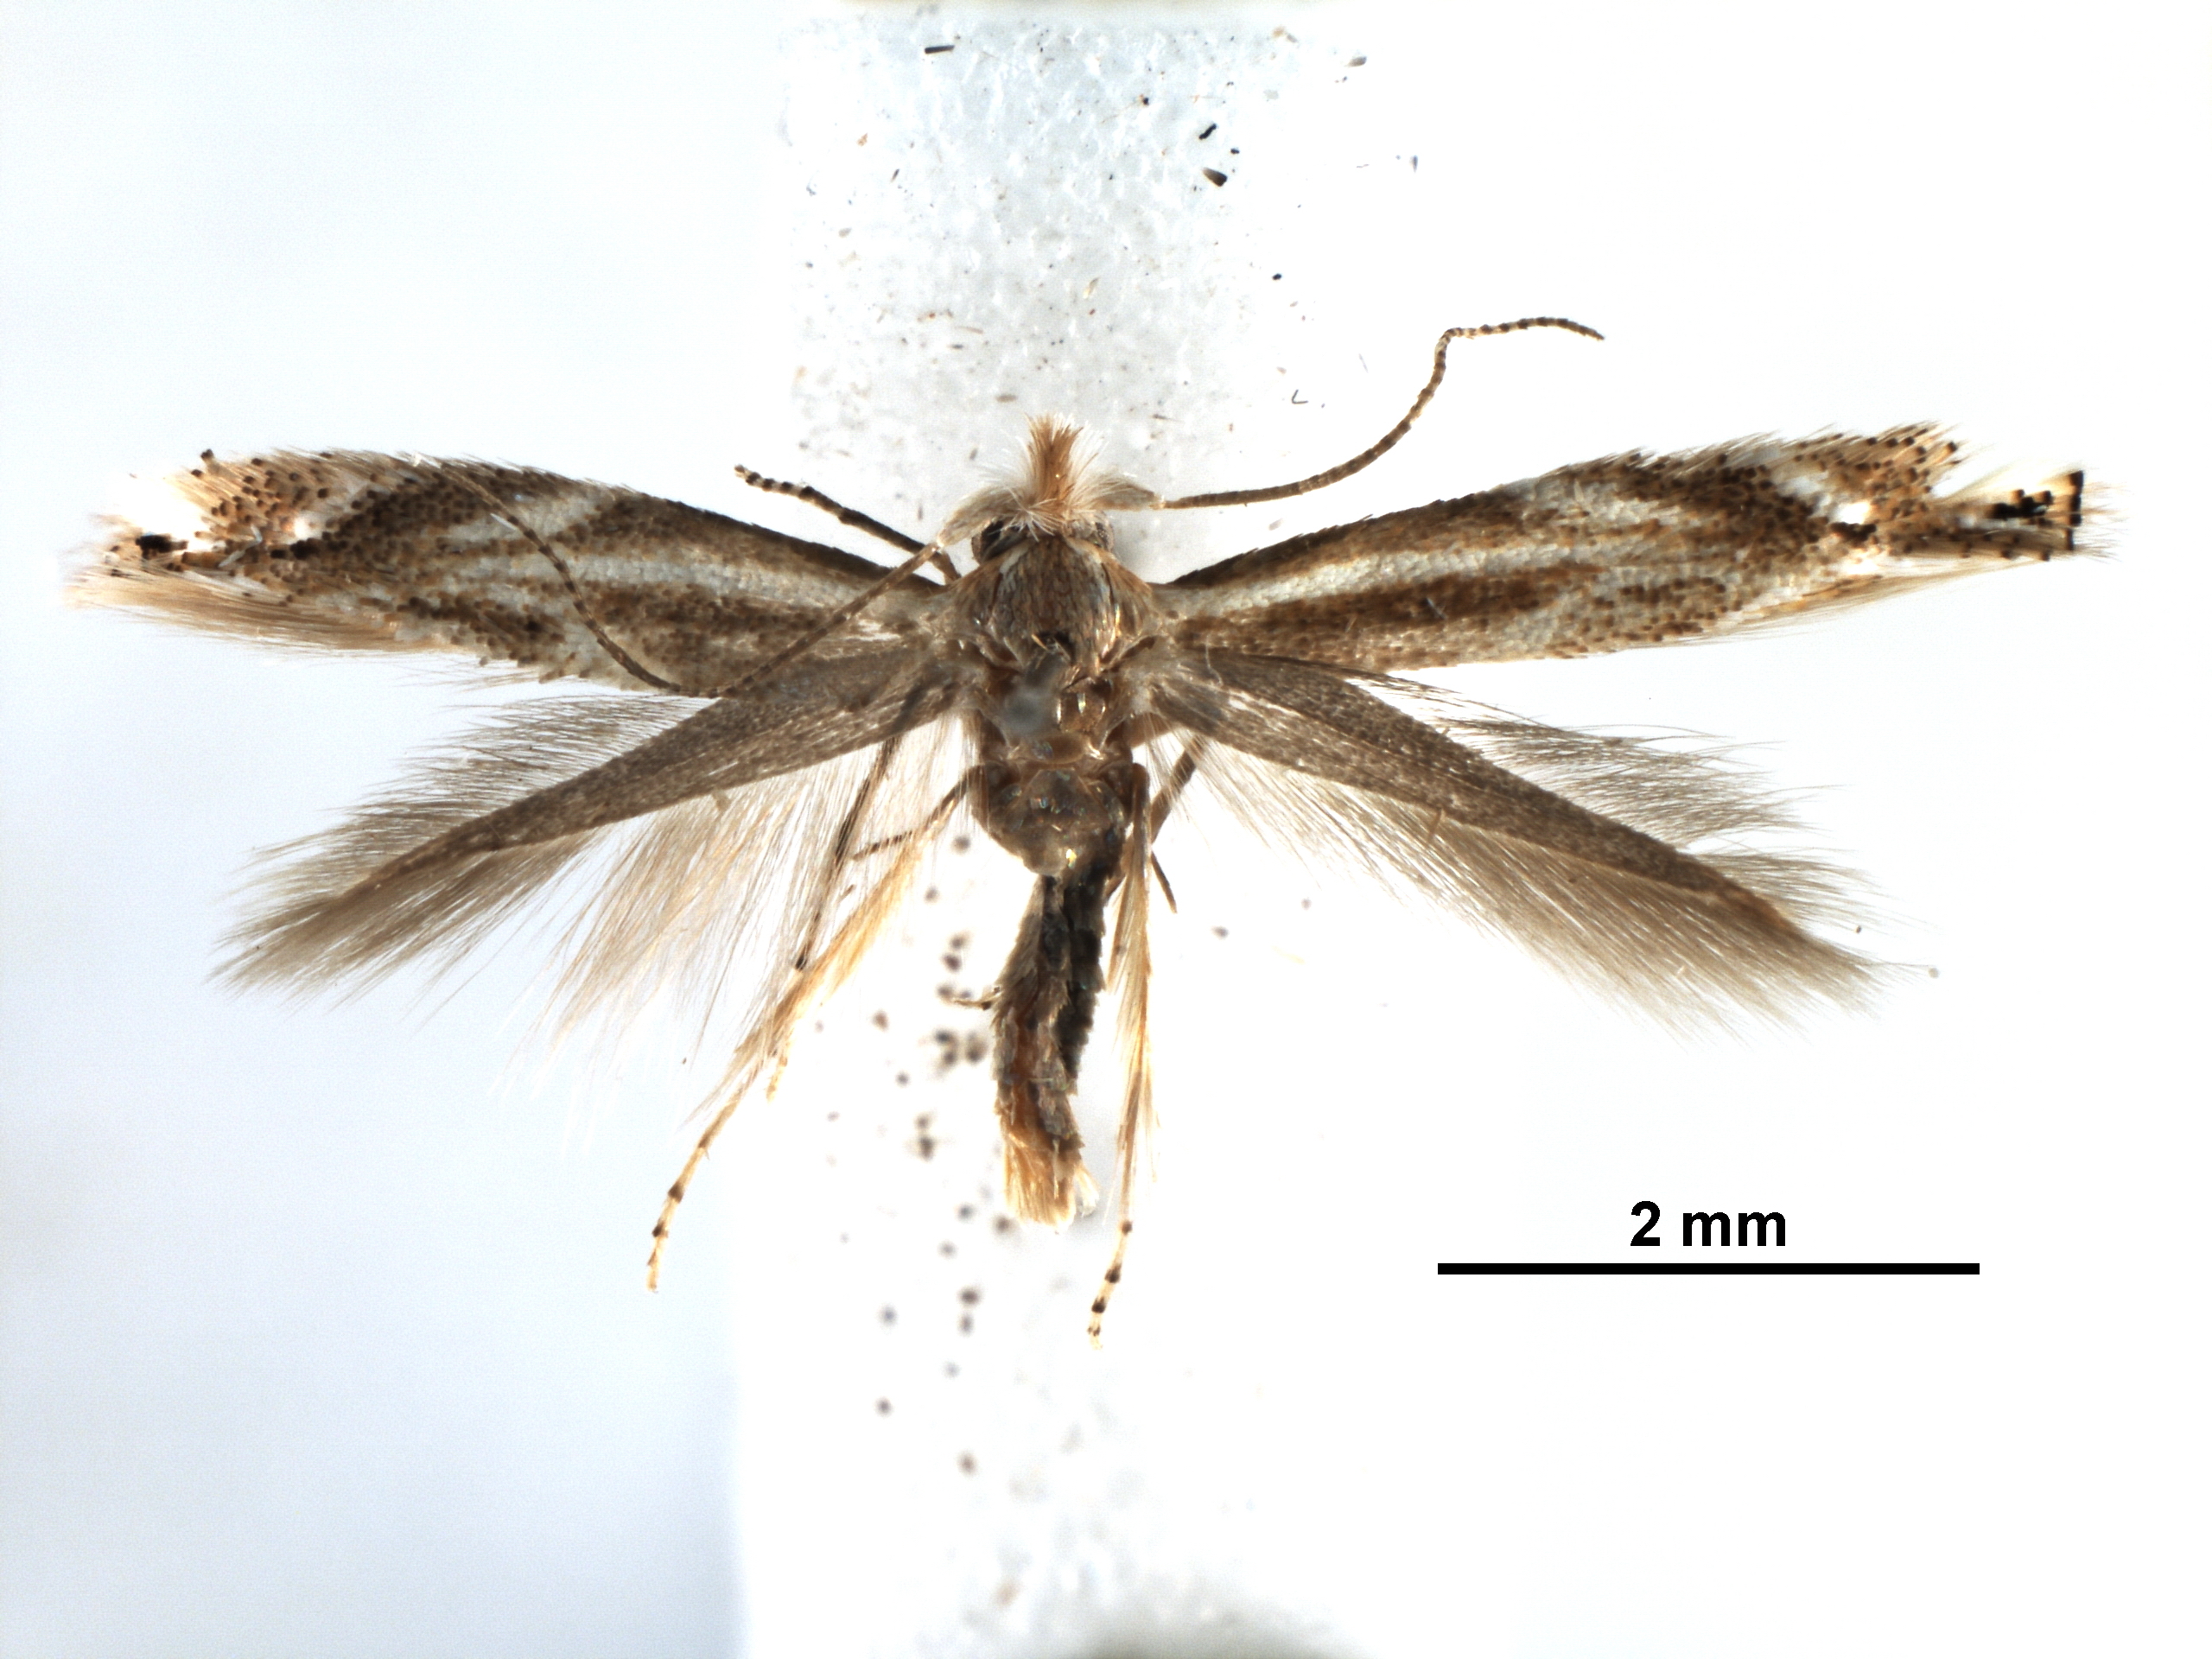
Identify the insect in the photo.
Bucculatrix angustata
